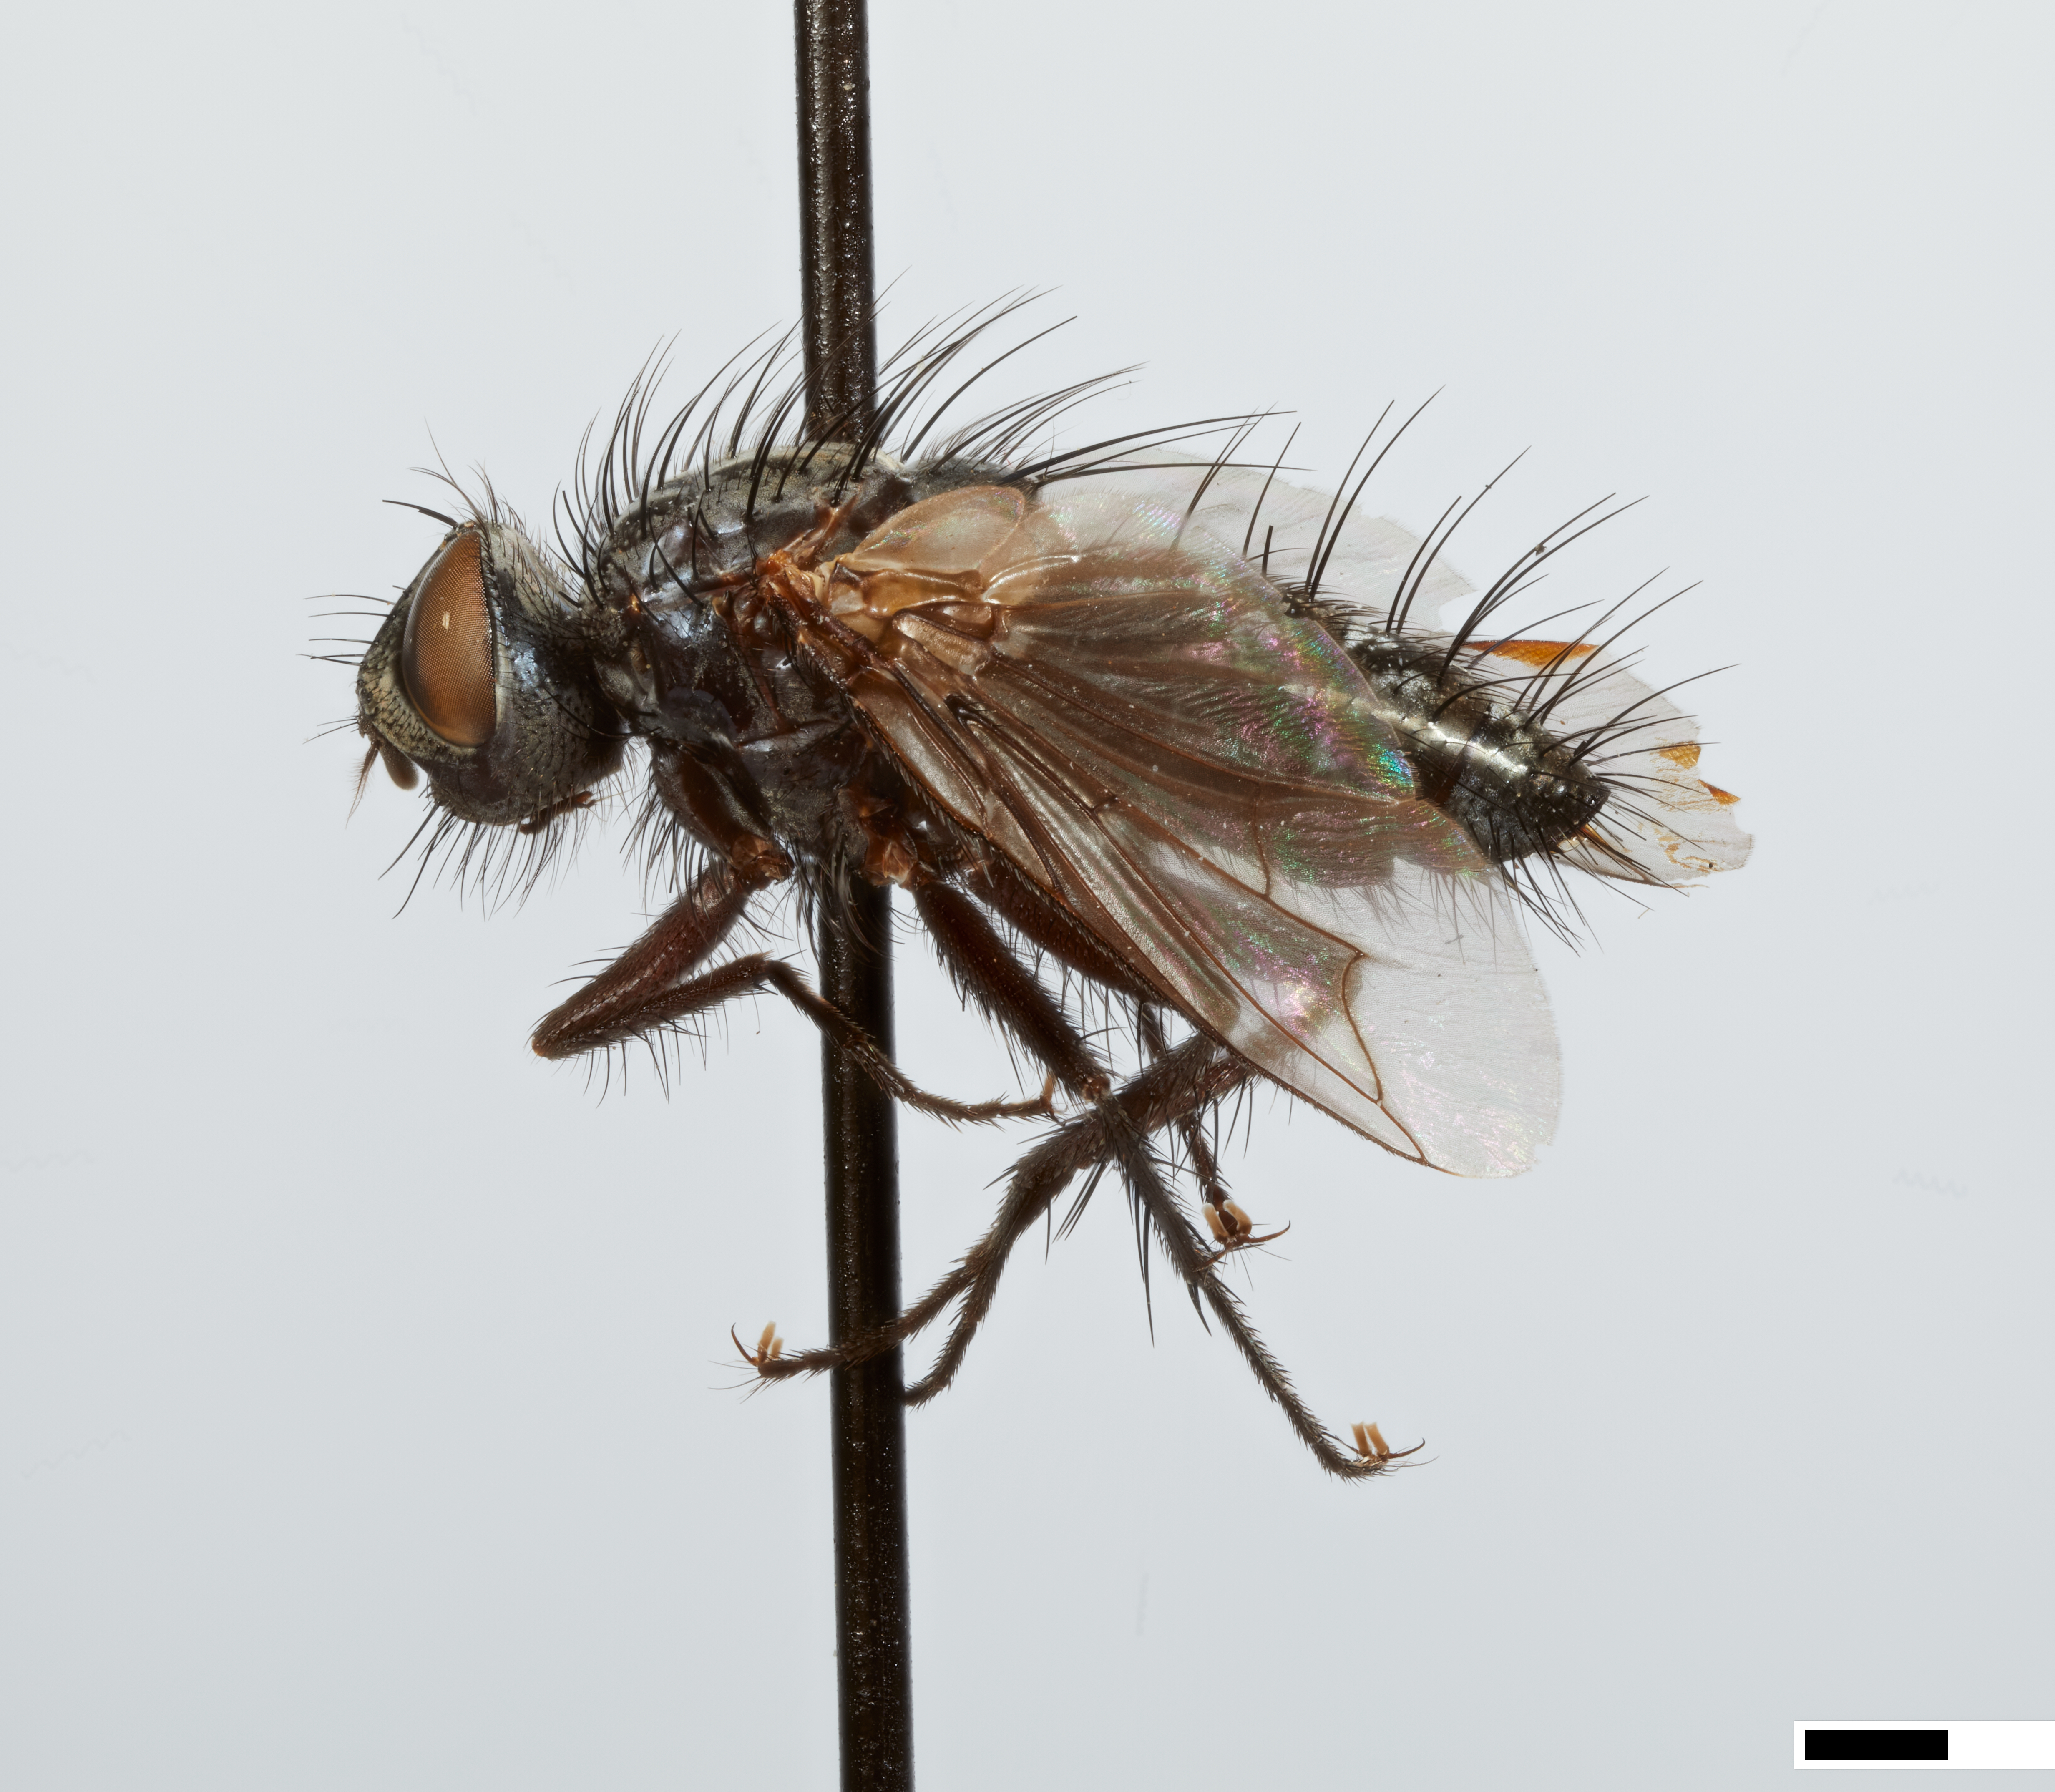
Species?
Steveniopsis sinuata
